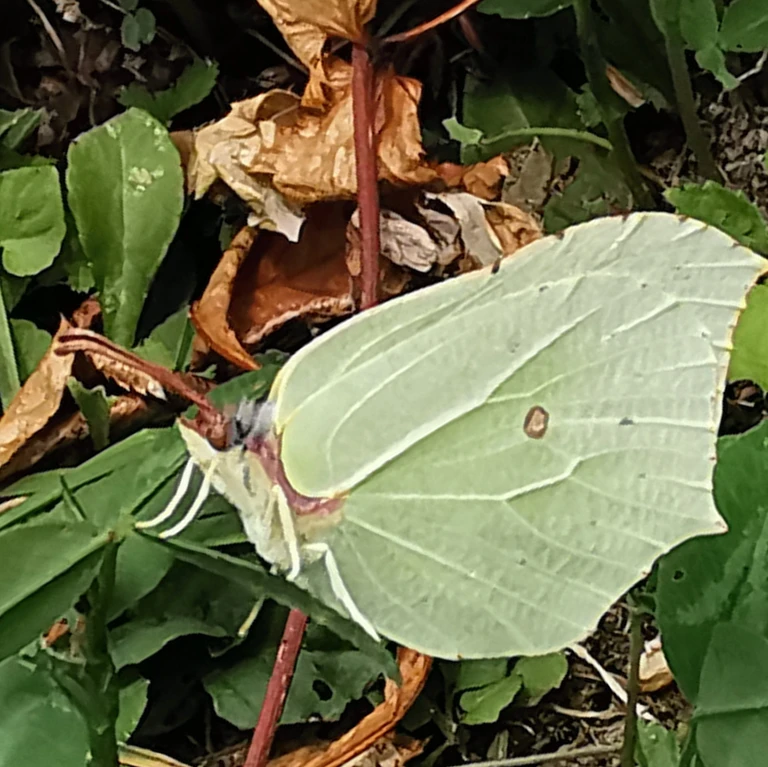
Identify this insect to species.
Gonepteryx rhamni
